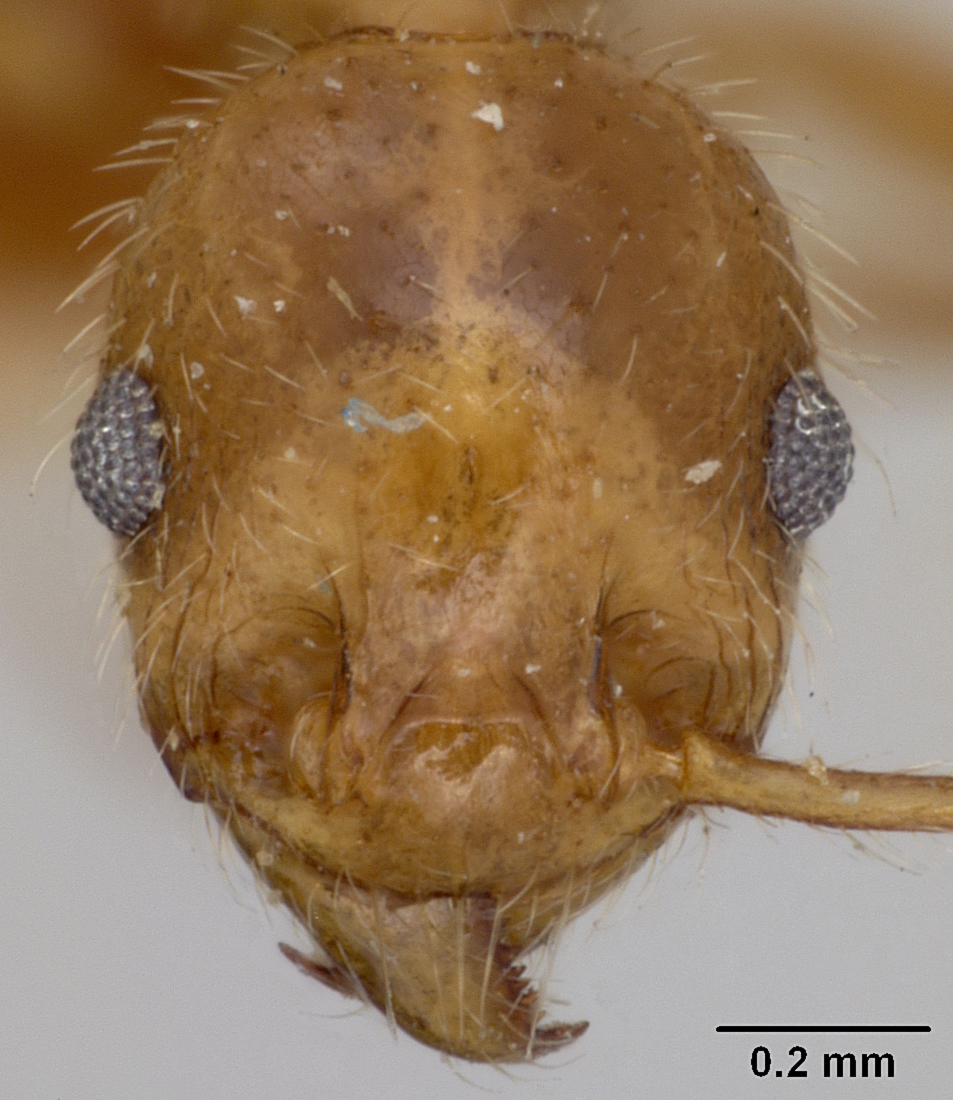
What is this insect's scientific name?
Pheidole subdentata
